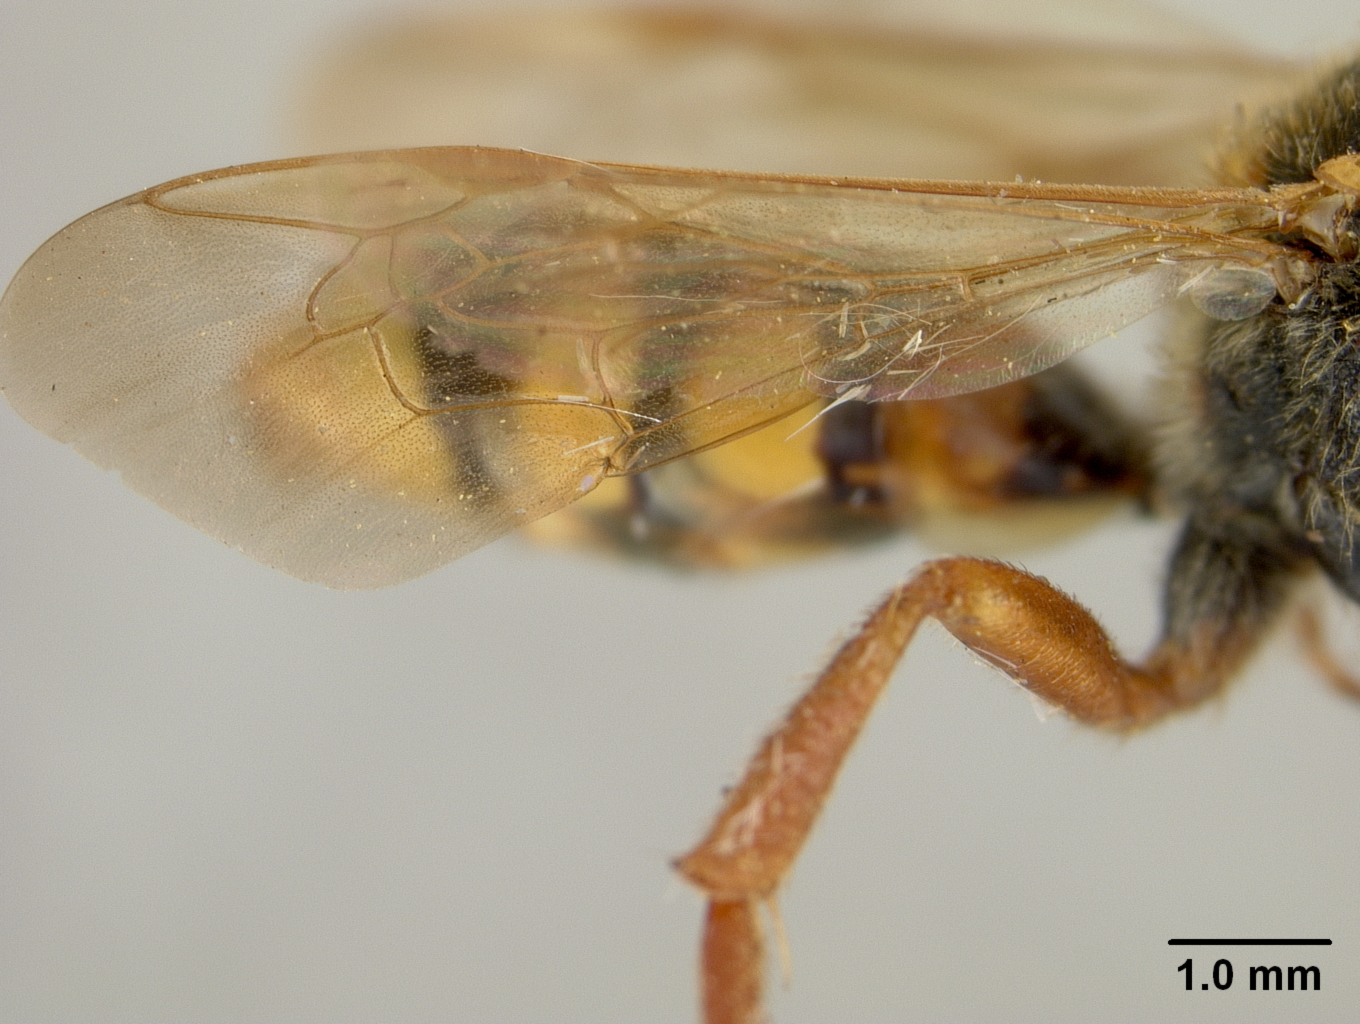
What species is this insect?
Nomada civilis
